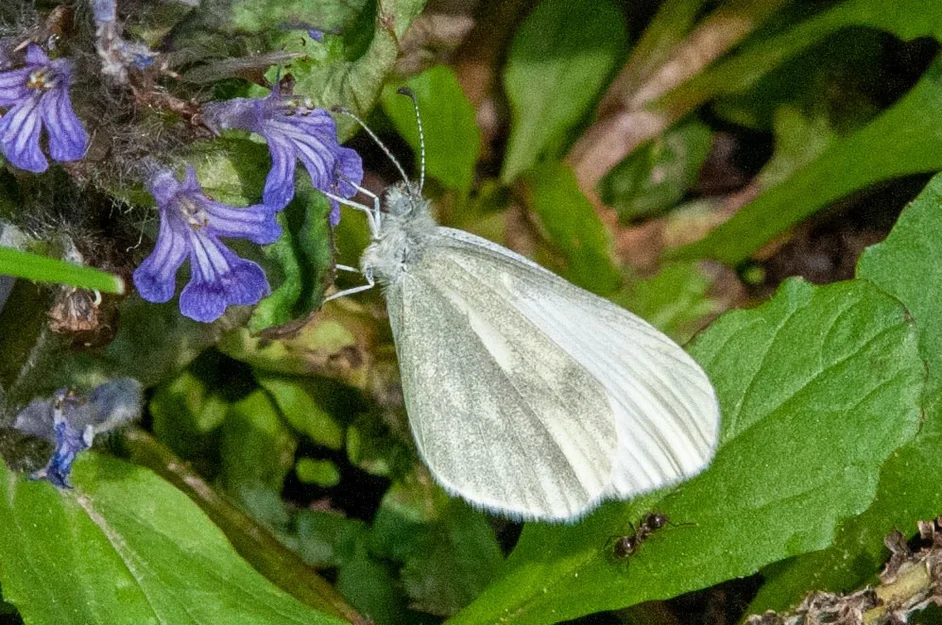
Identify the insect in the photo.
Leptidea sinapis/juvernica
